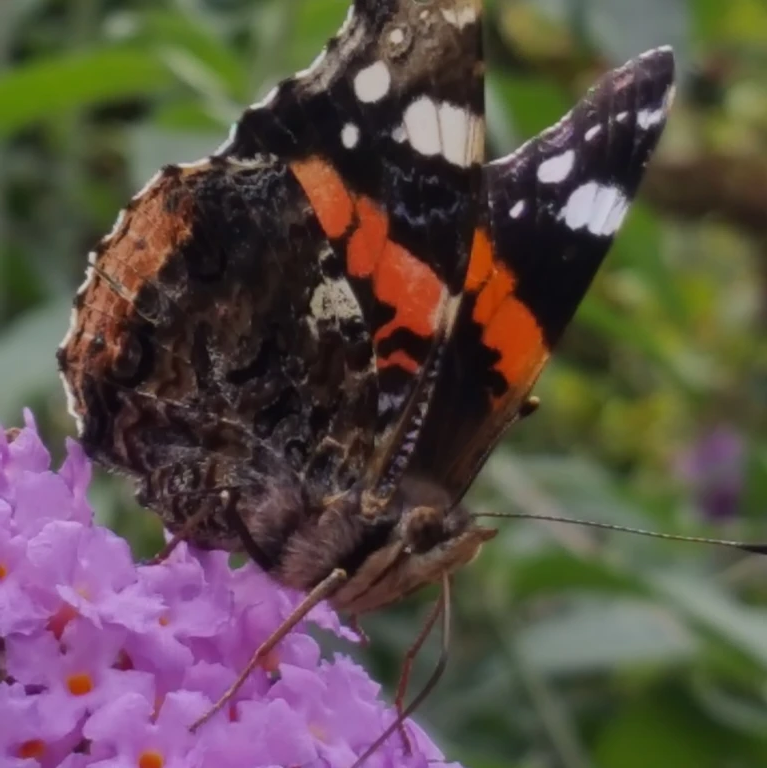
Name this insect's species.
Vanessa atalanta
